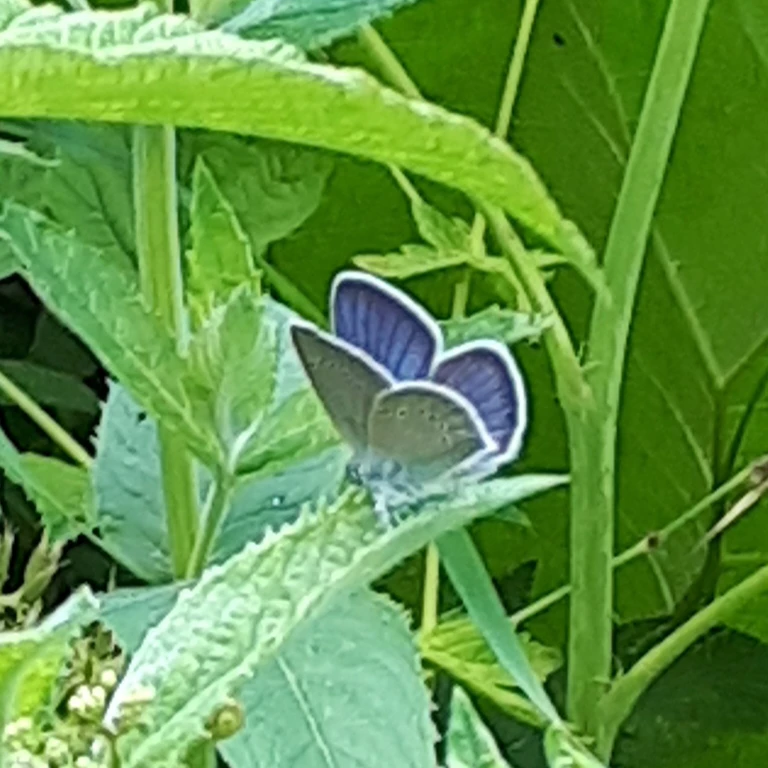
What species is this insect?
Cyaniris semiargus
